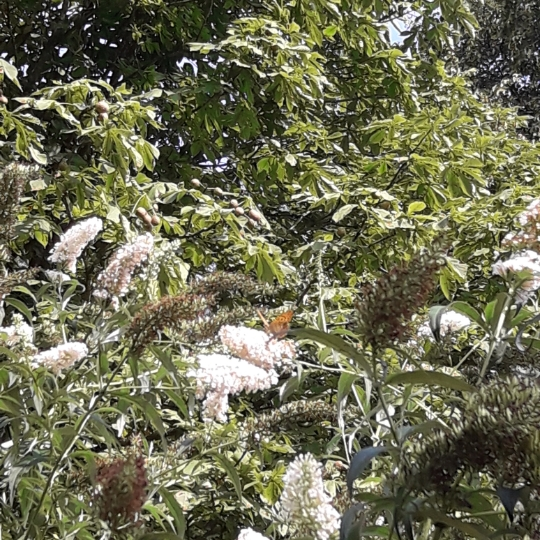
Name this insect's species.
Argynnis paphia
